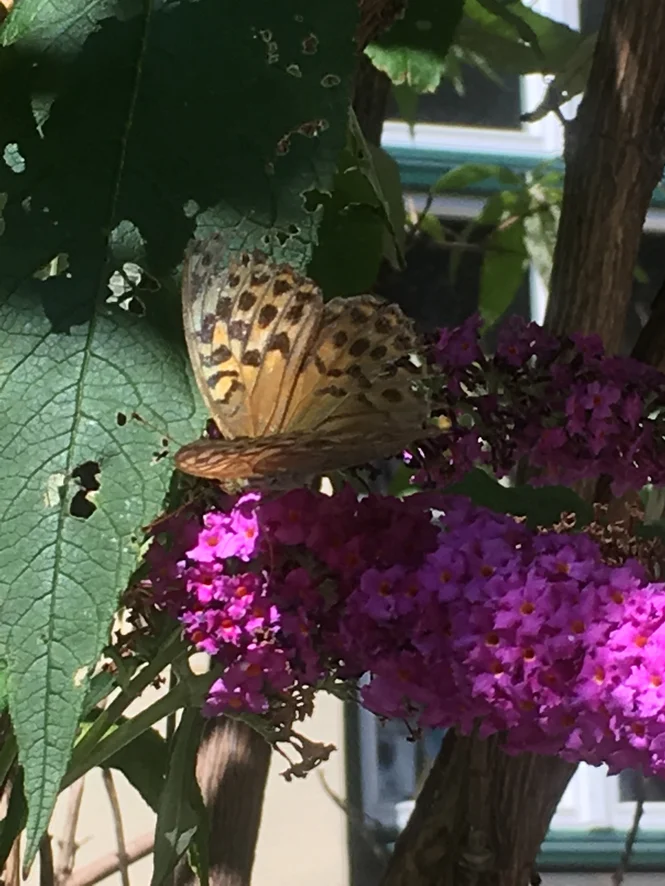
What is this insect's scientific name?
Argynnis paphia
